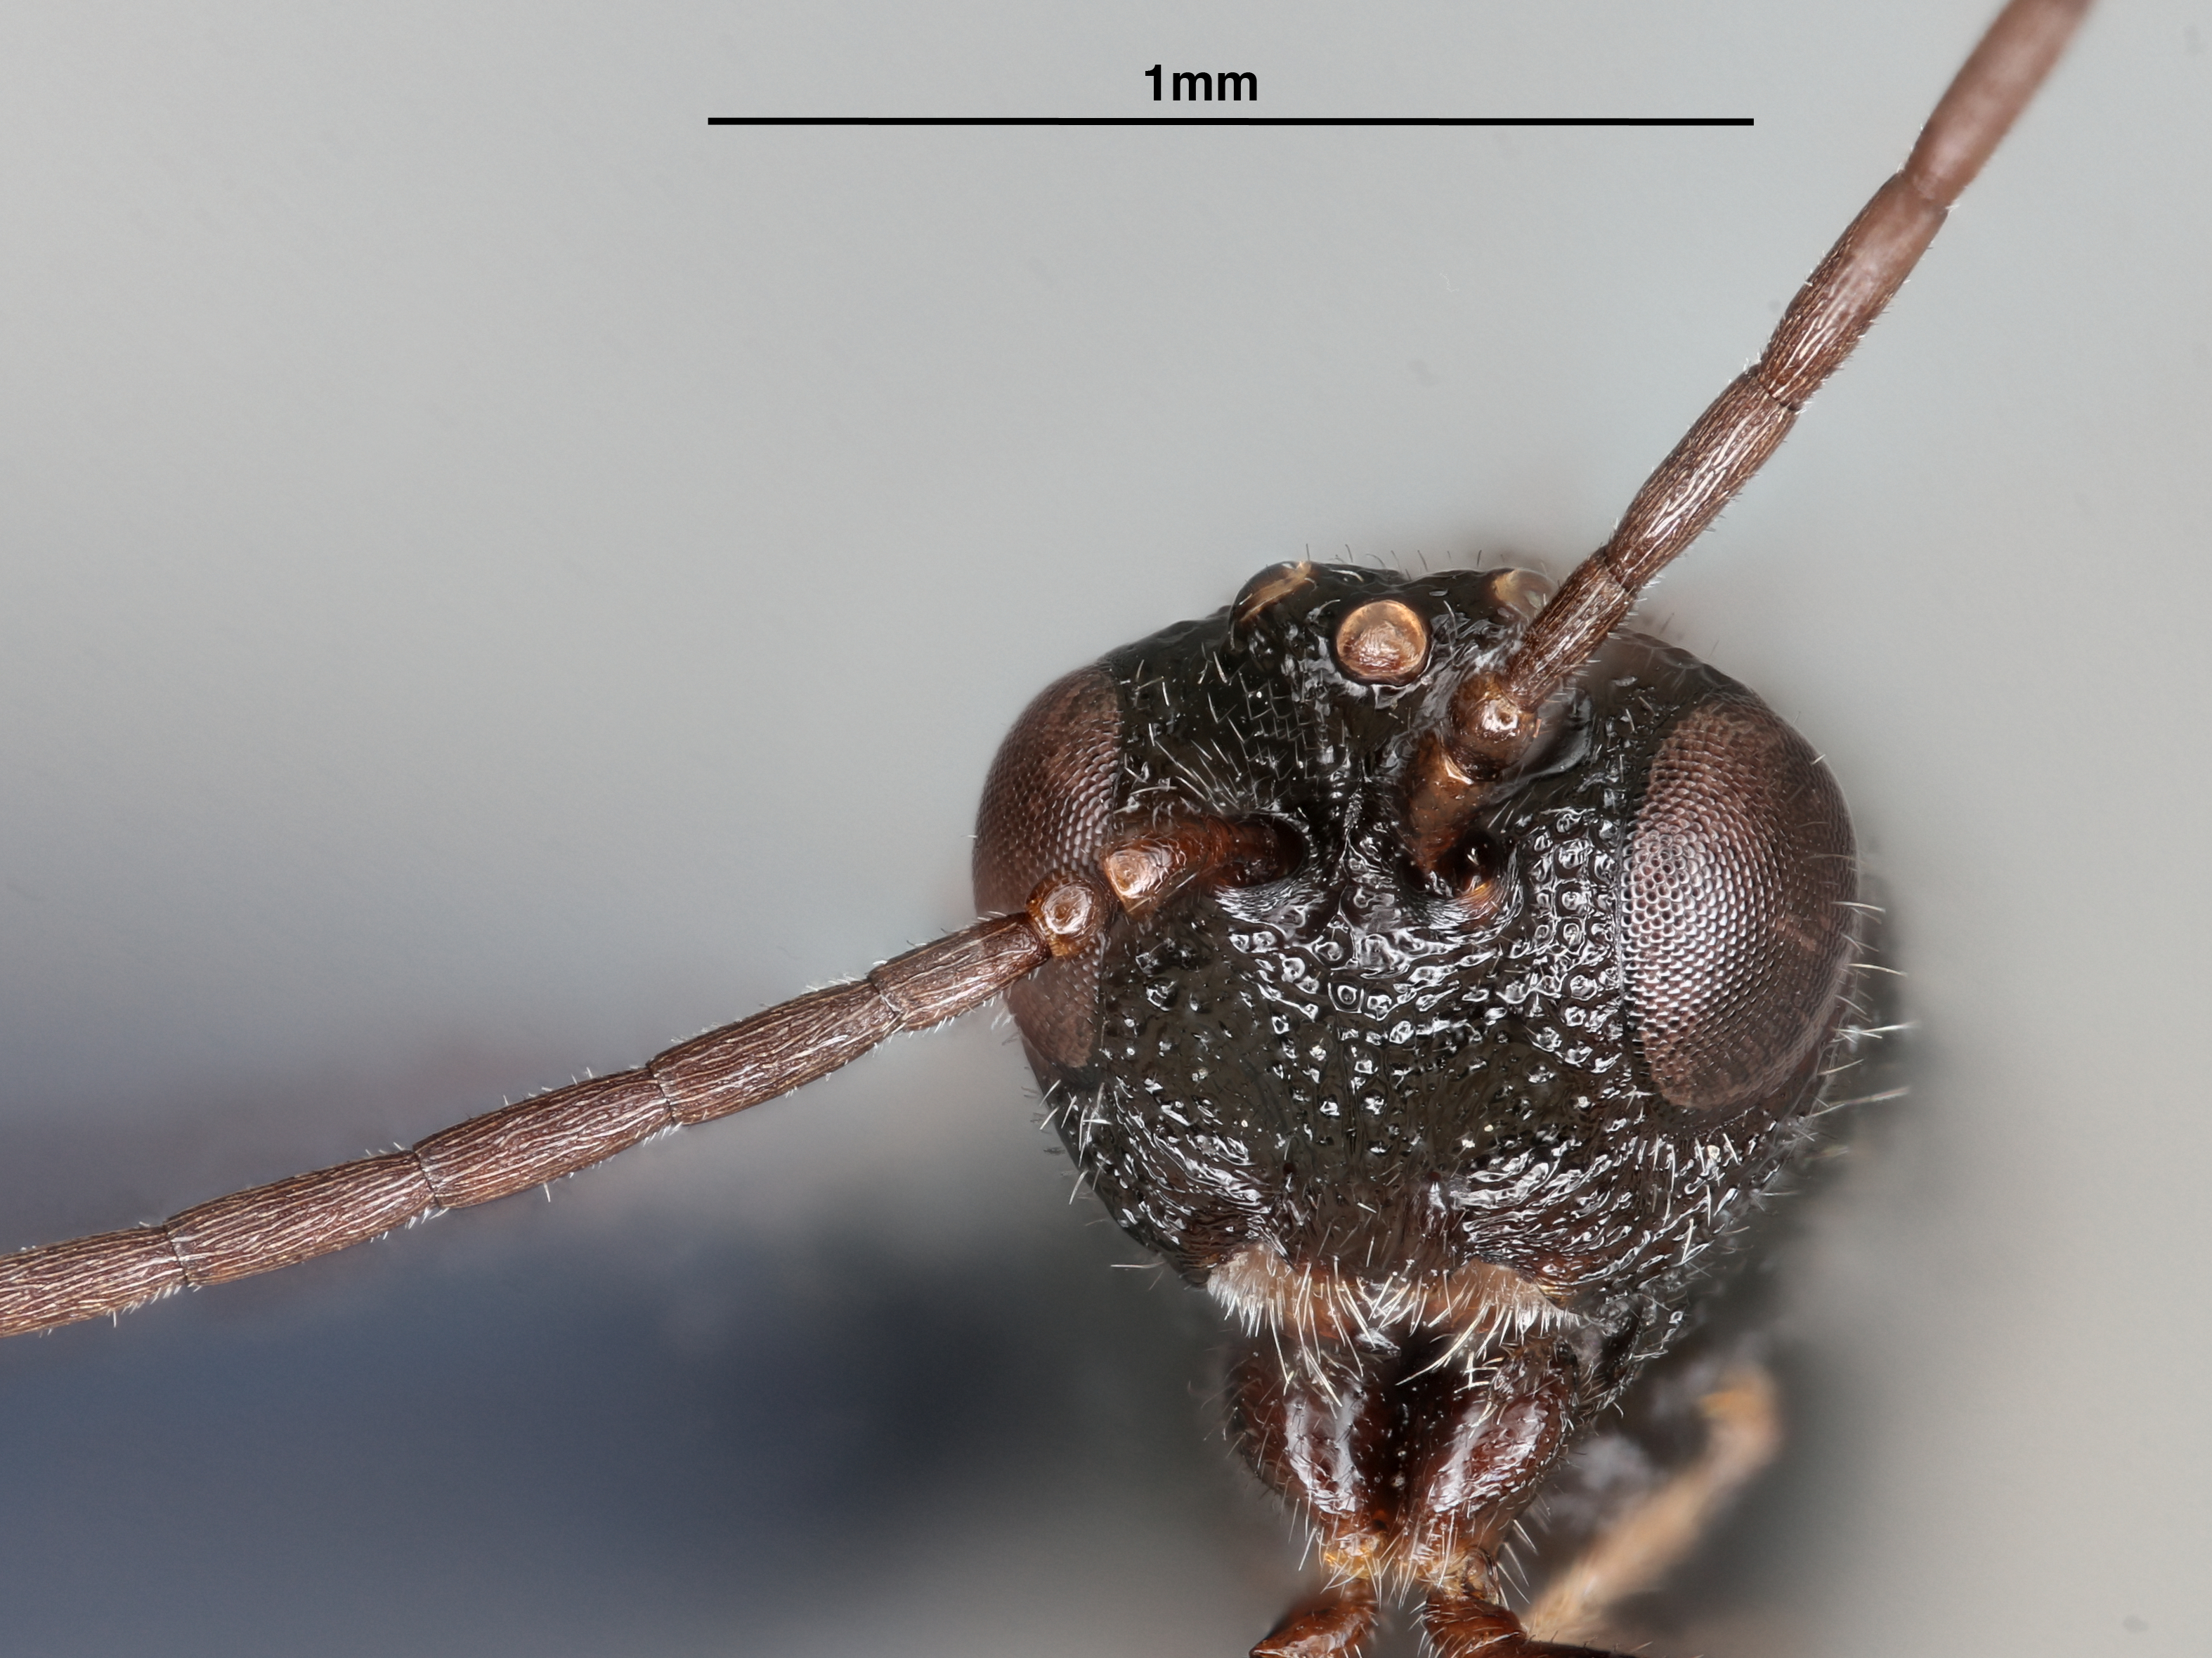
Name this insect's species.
Paramblynotus delaneyi
